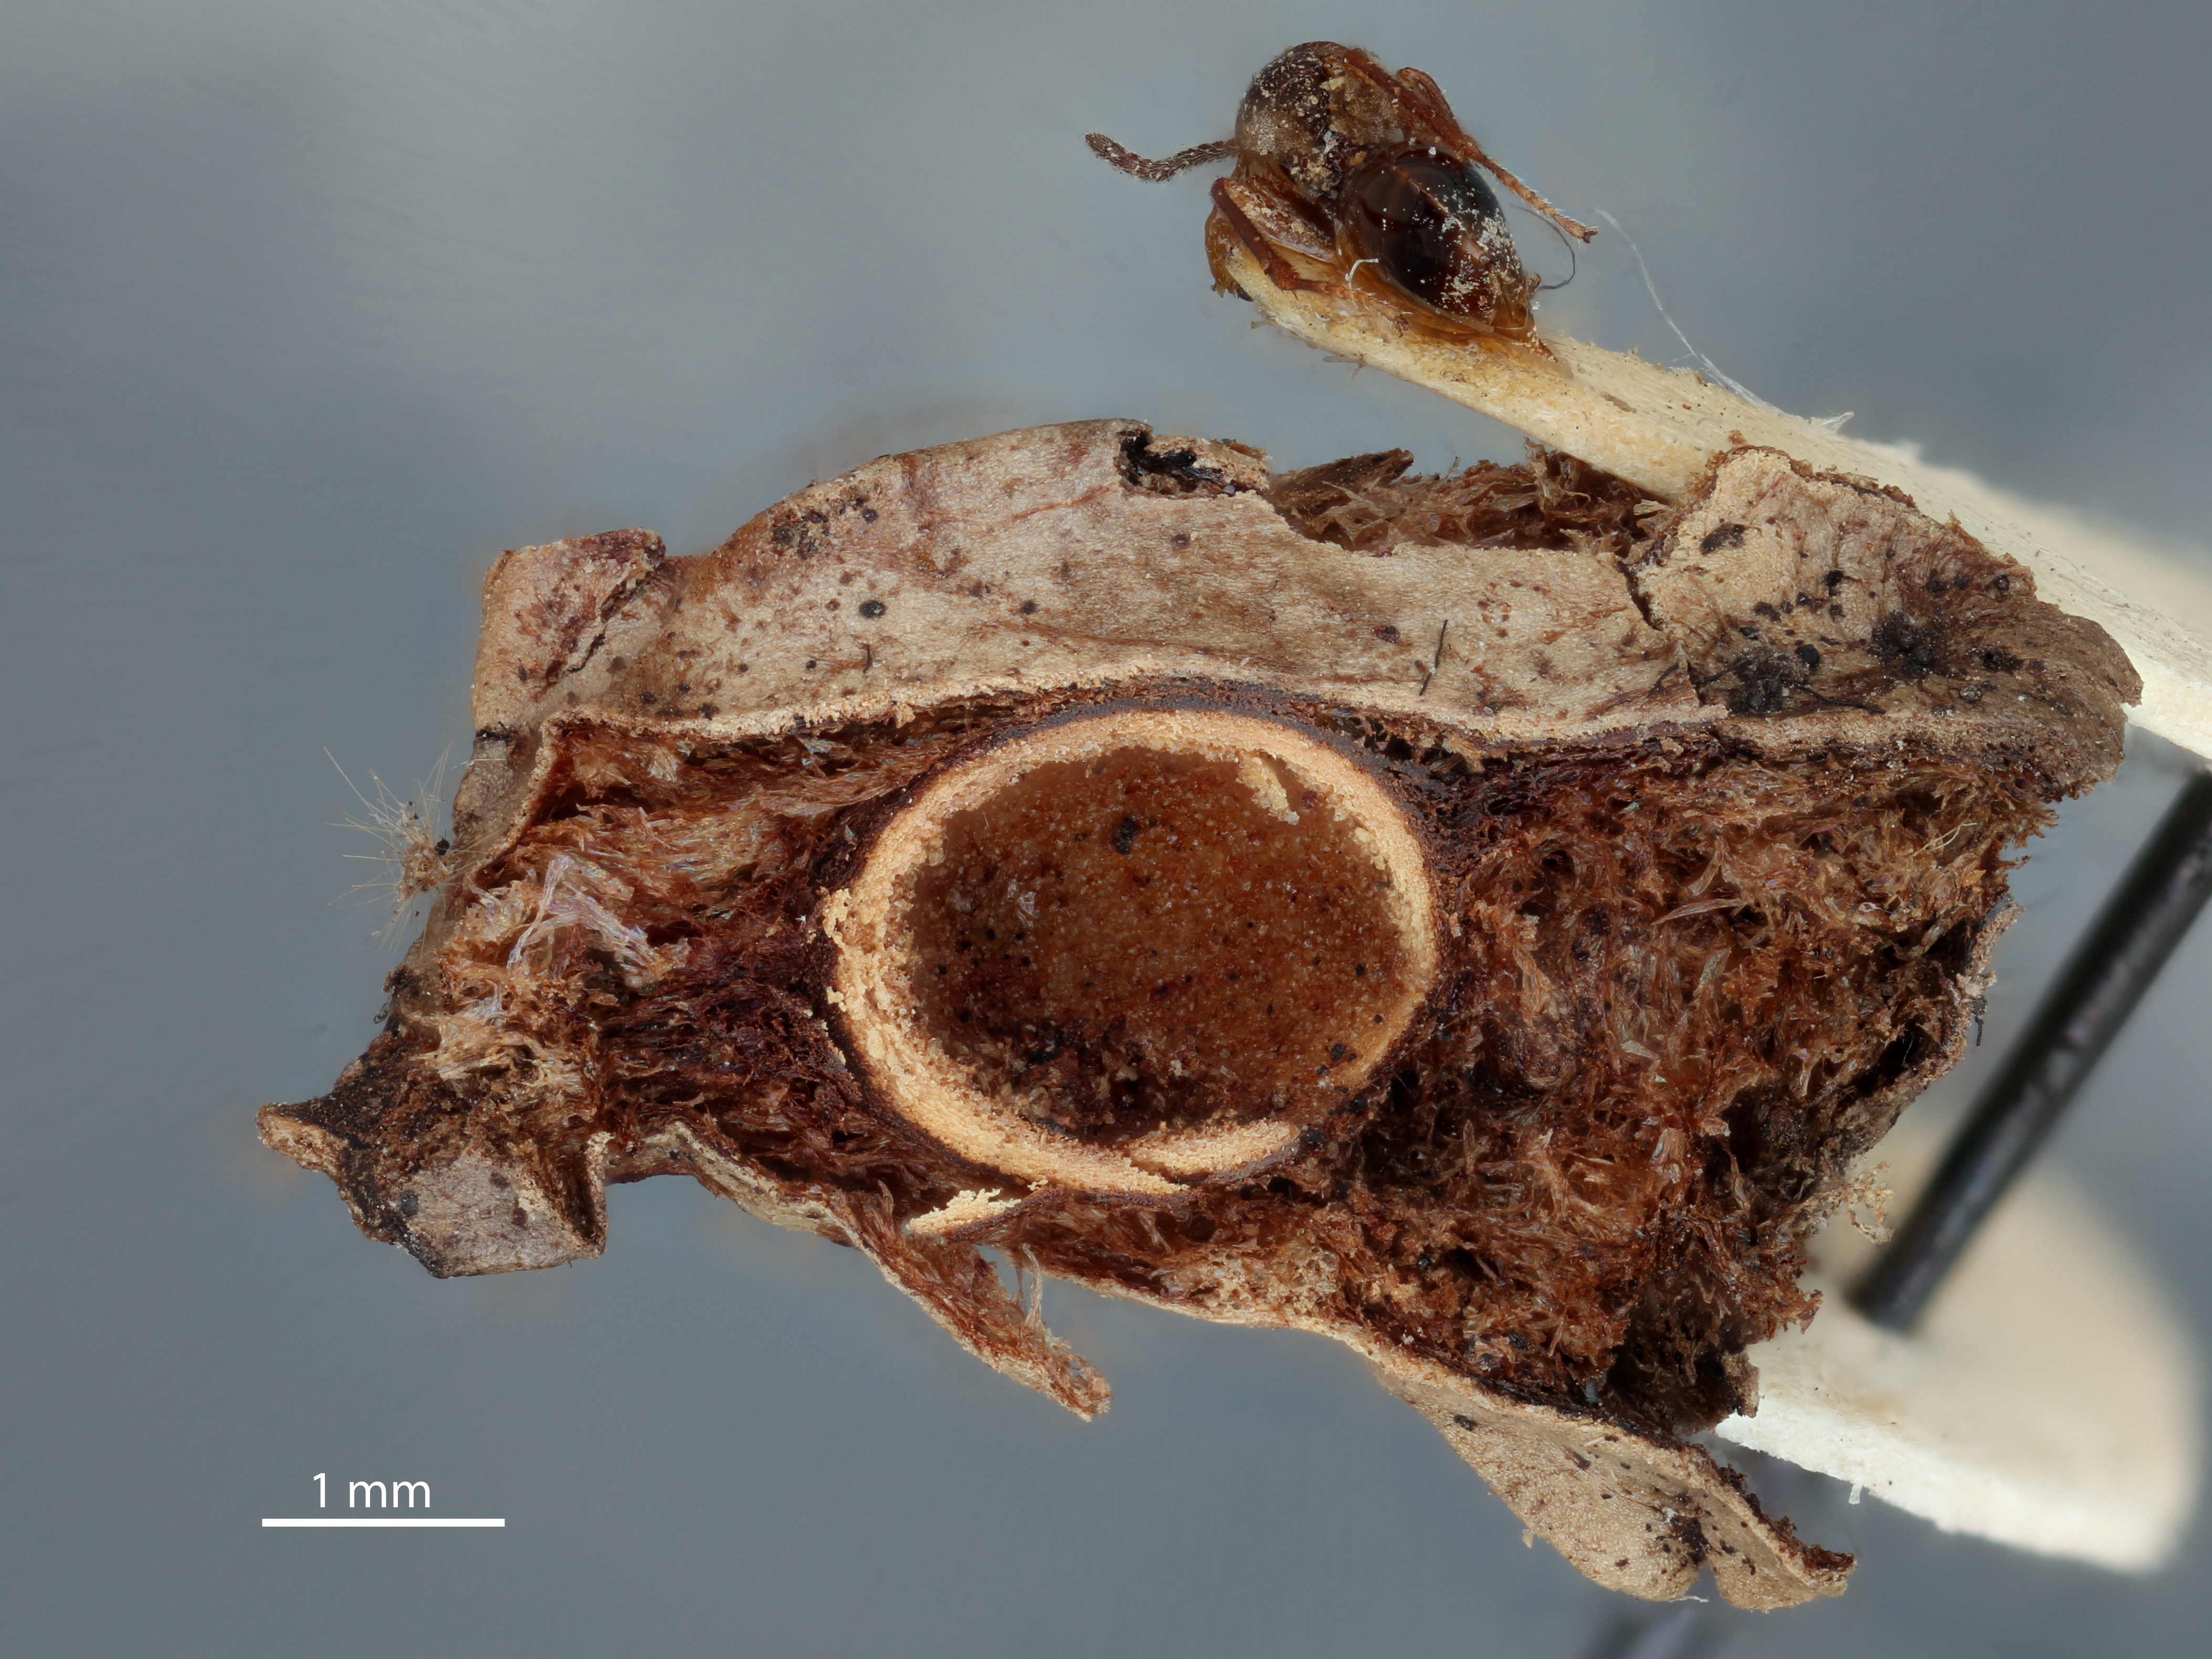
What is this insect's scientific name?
Xanthoteras mediocre
